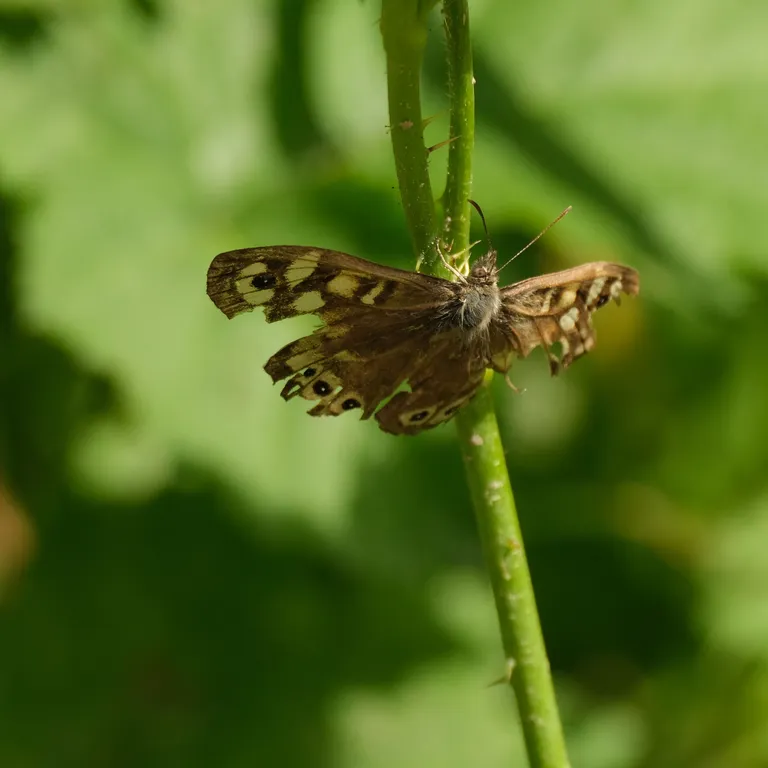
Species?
Pararge aegeria
